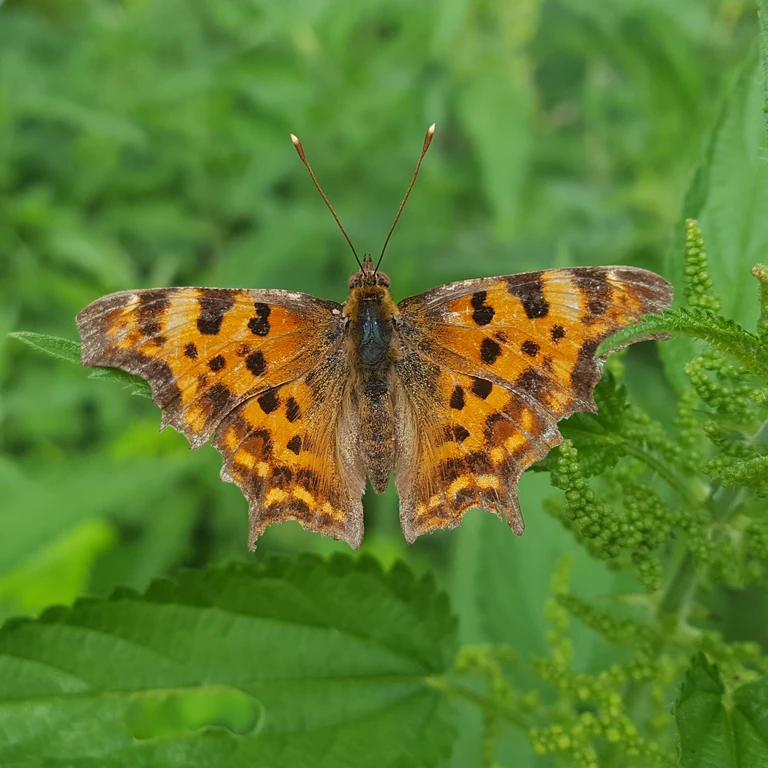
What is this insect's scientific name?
Polygonia c-album
